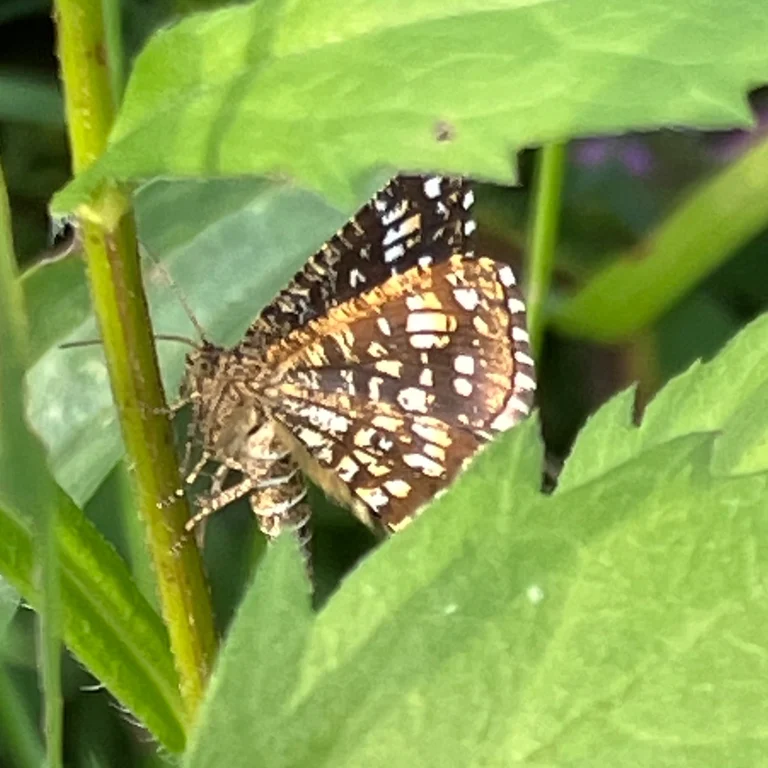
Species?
Chiasmia clathrata
